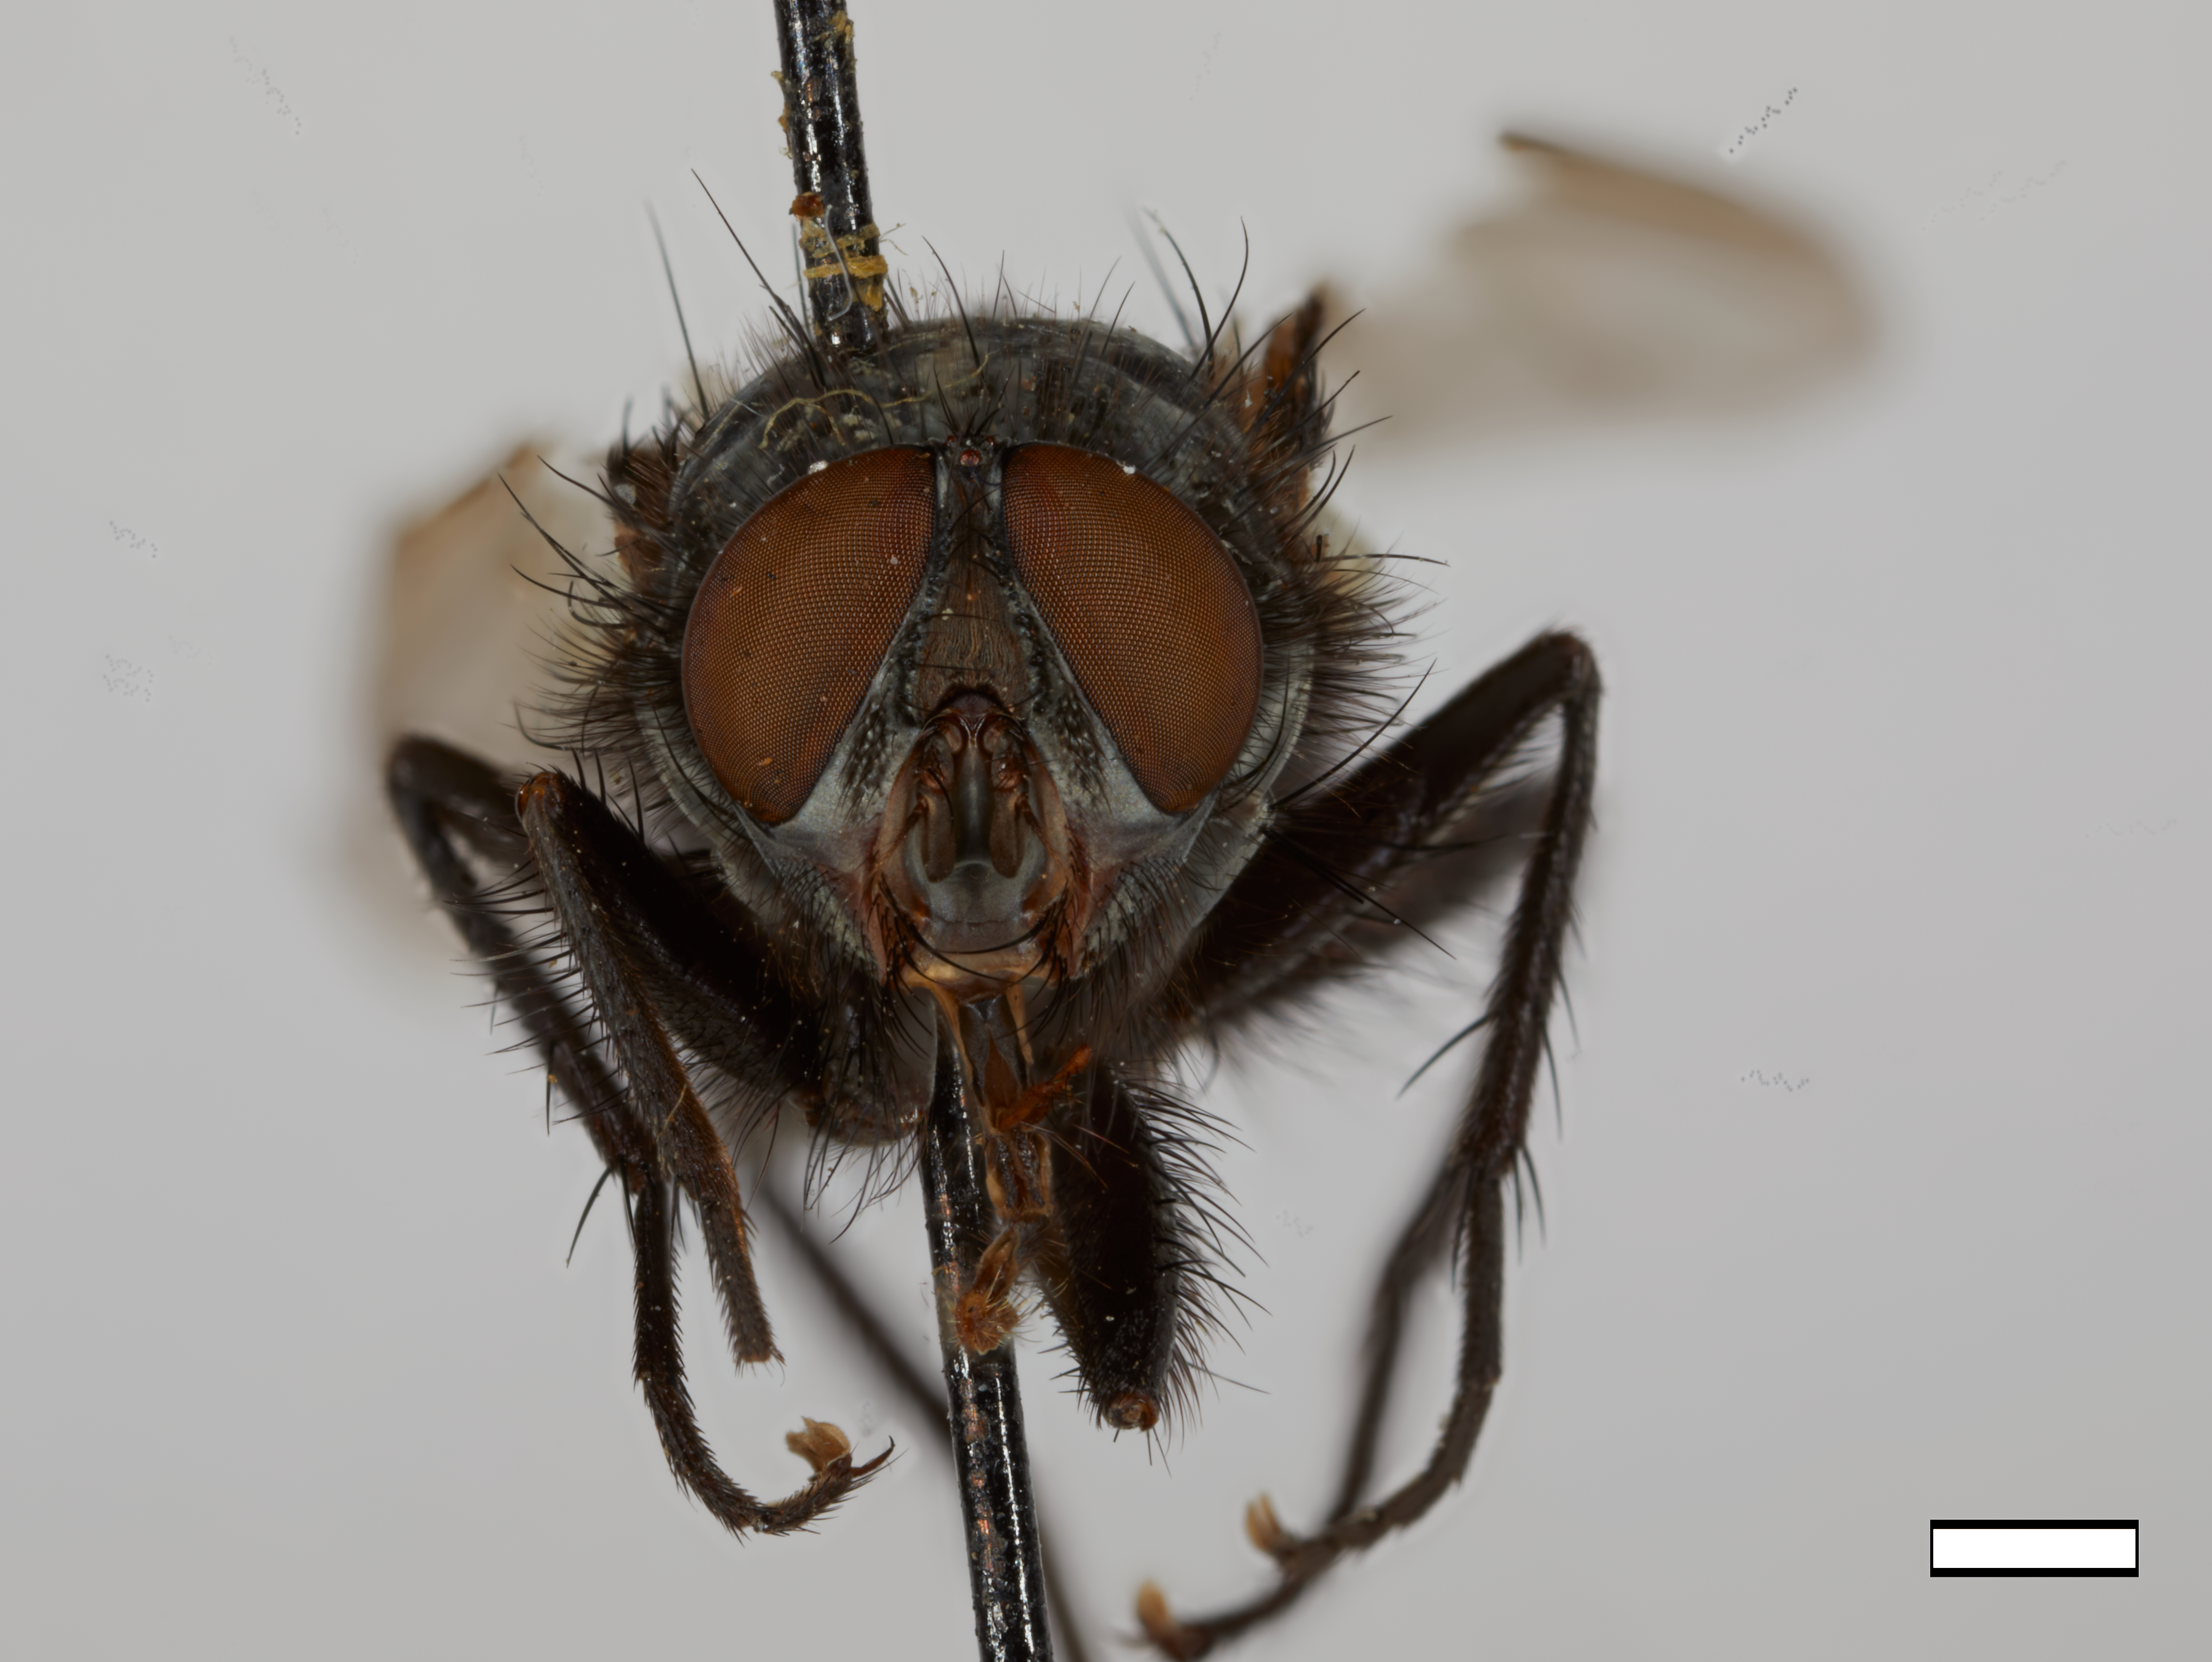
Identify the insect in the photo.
Onesia bisetosa
